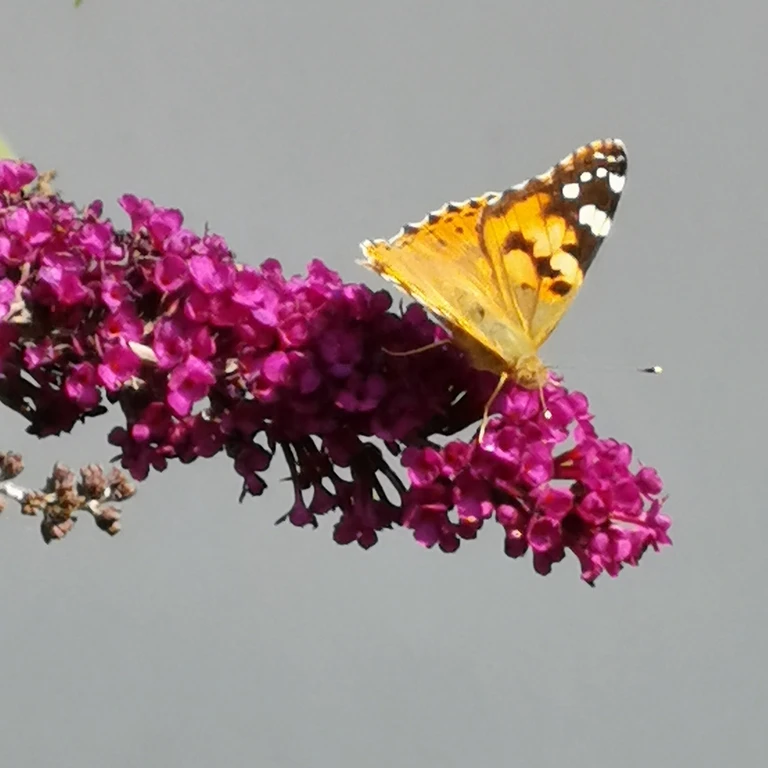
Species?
Vanessa cardui
